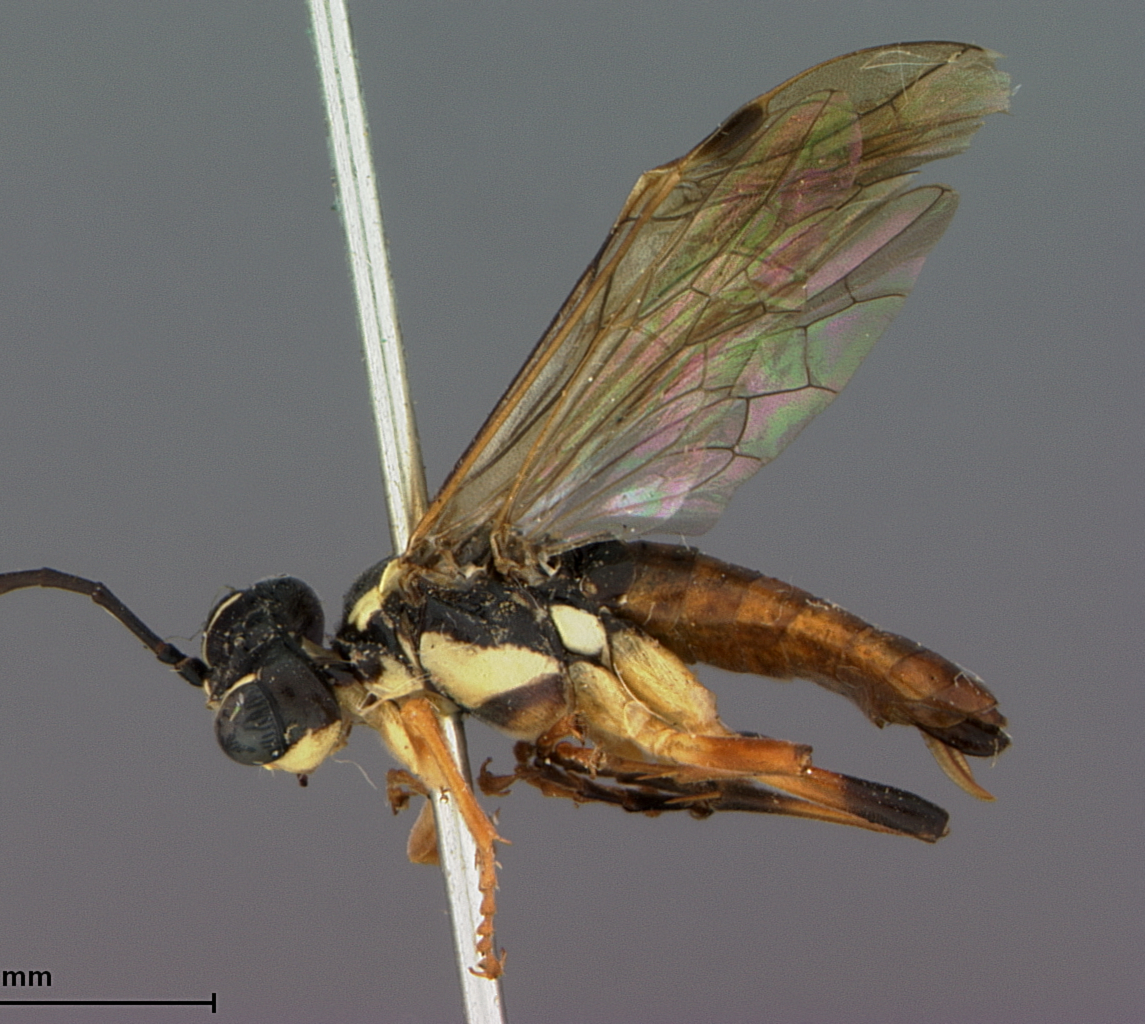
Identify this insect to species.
Tenthredo pallicolus
